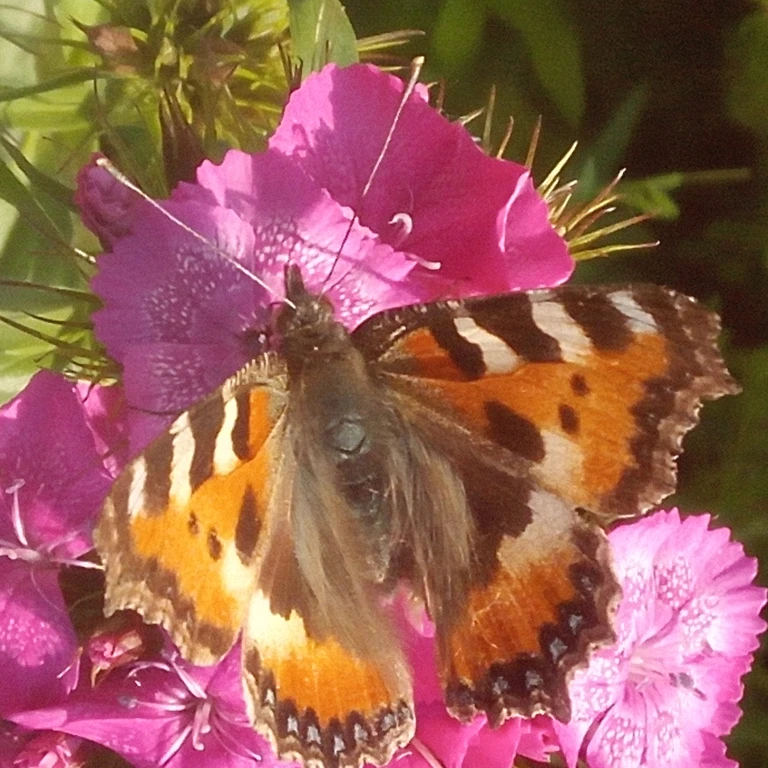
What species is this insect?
Aglais urticae
